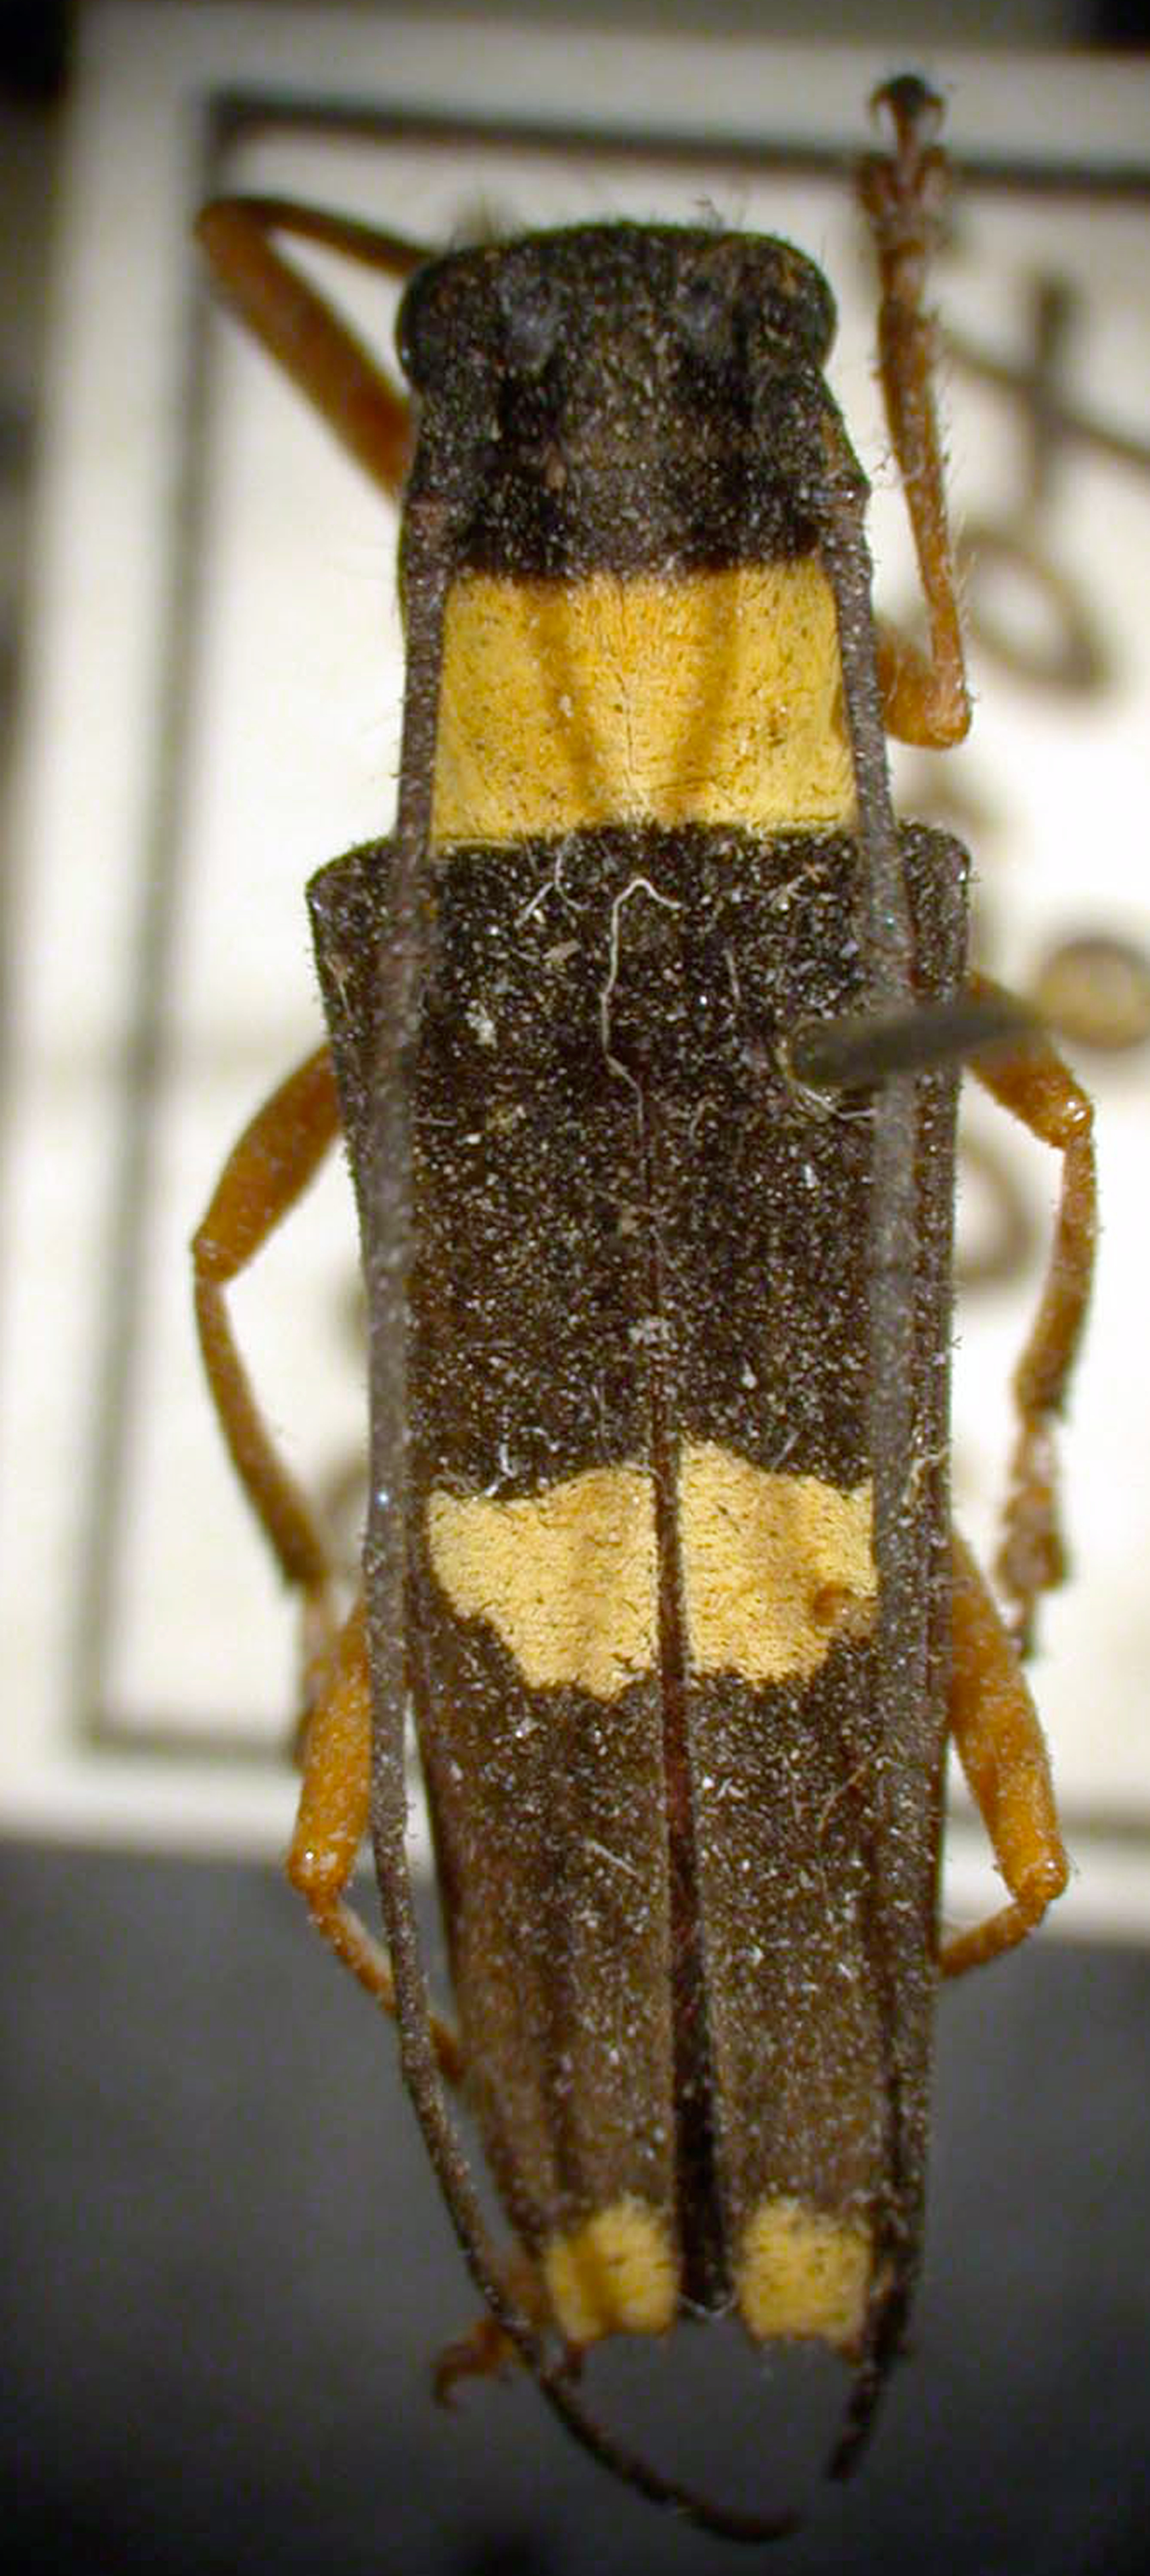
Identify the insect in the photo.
Glenea collaroides
